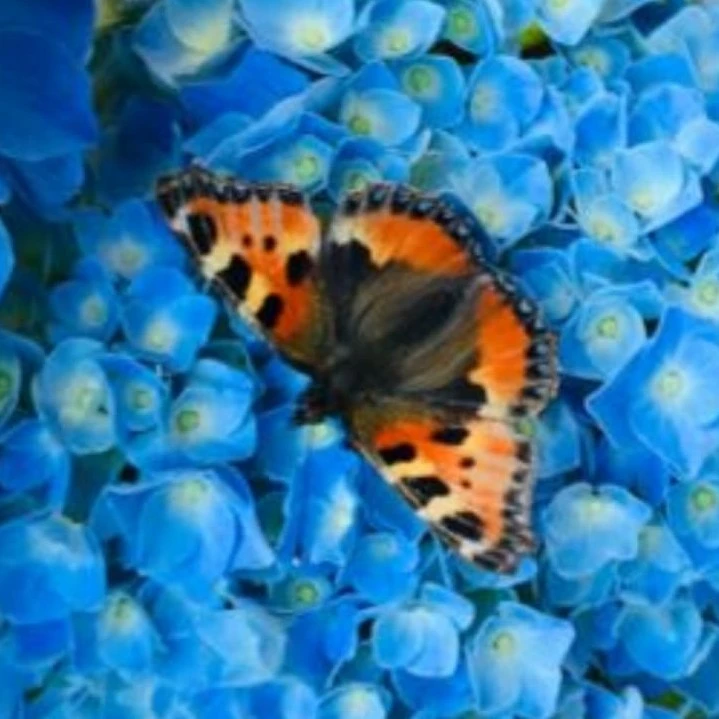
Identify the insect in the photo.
Aglais urticae
